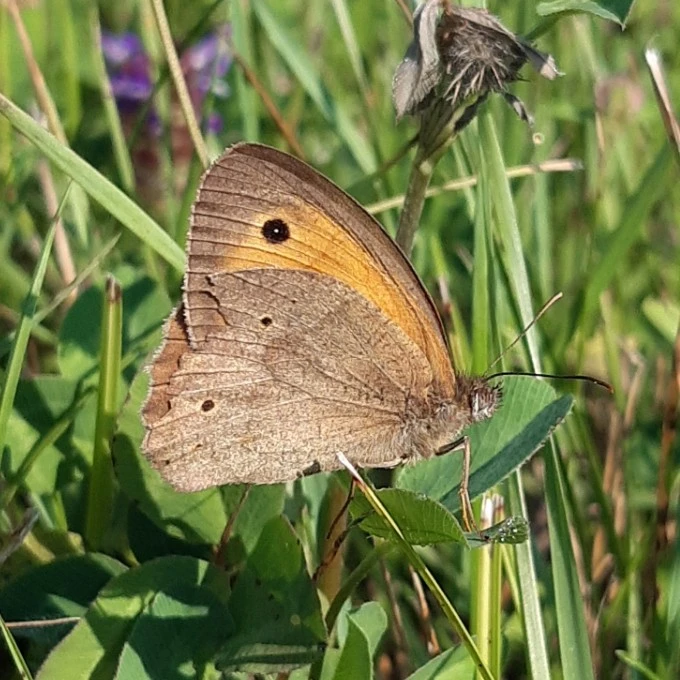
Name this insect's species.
Maniola jurtina
